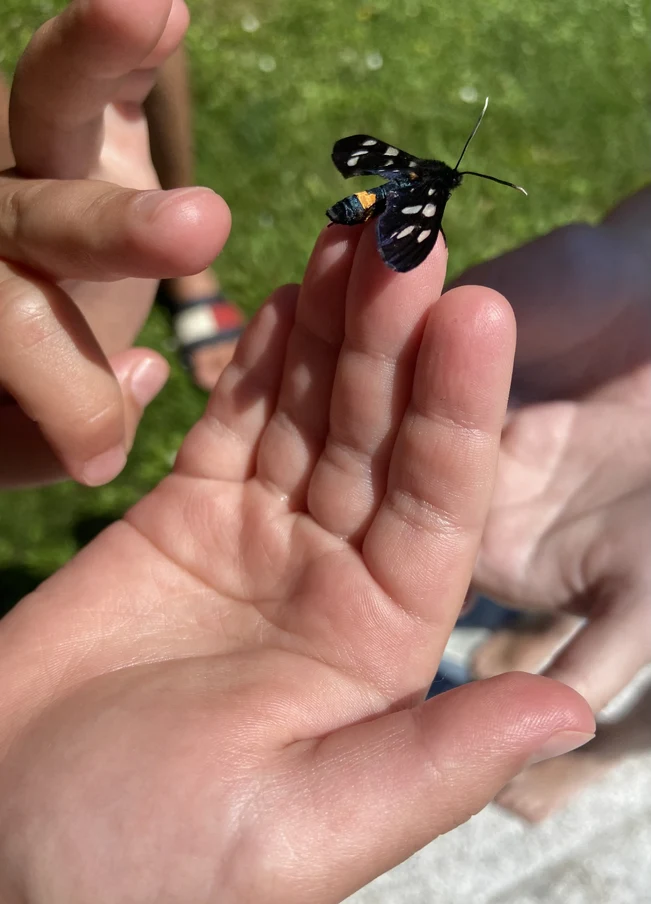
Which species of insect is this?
Amata phegea
